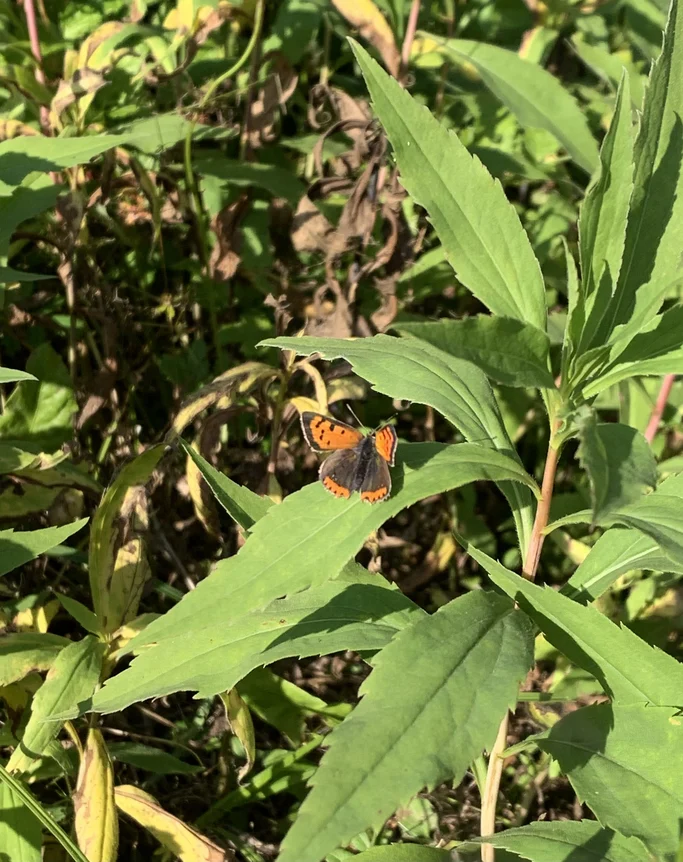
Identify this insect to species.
Lycaena phlaeas
